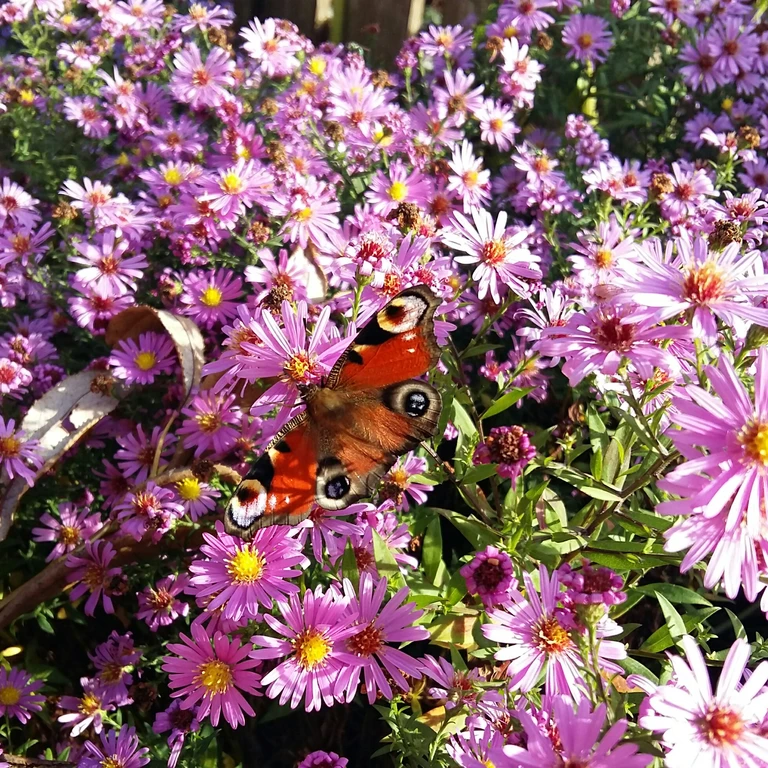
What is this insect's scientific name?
Aglais io
